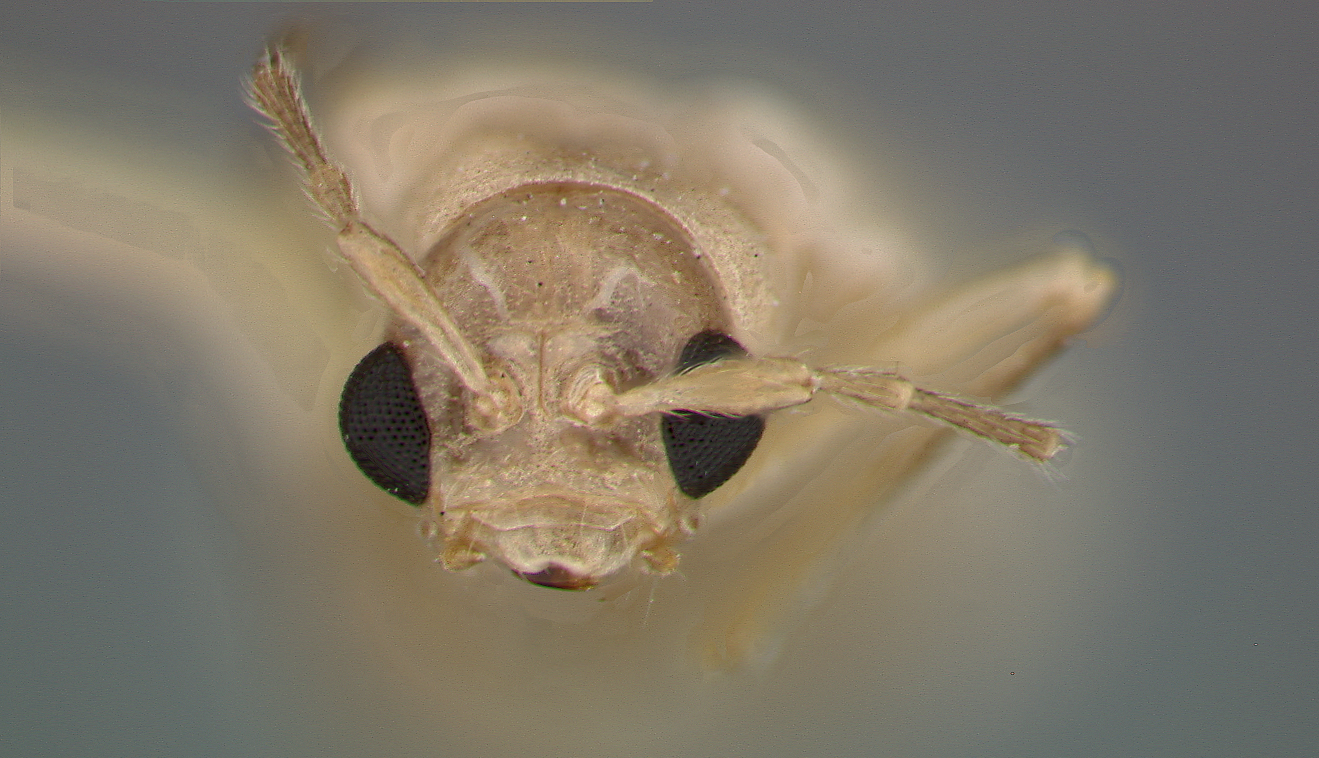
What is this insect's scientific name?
Trichomimastra gracilipes
